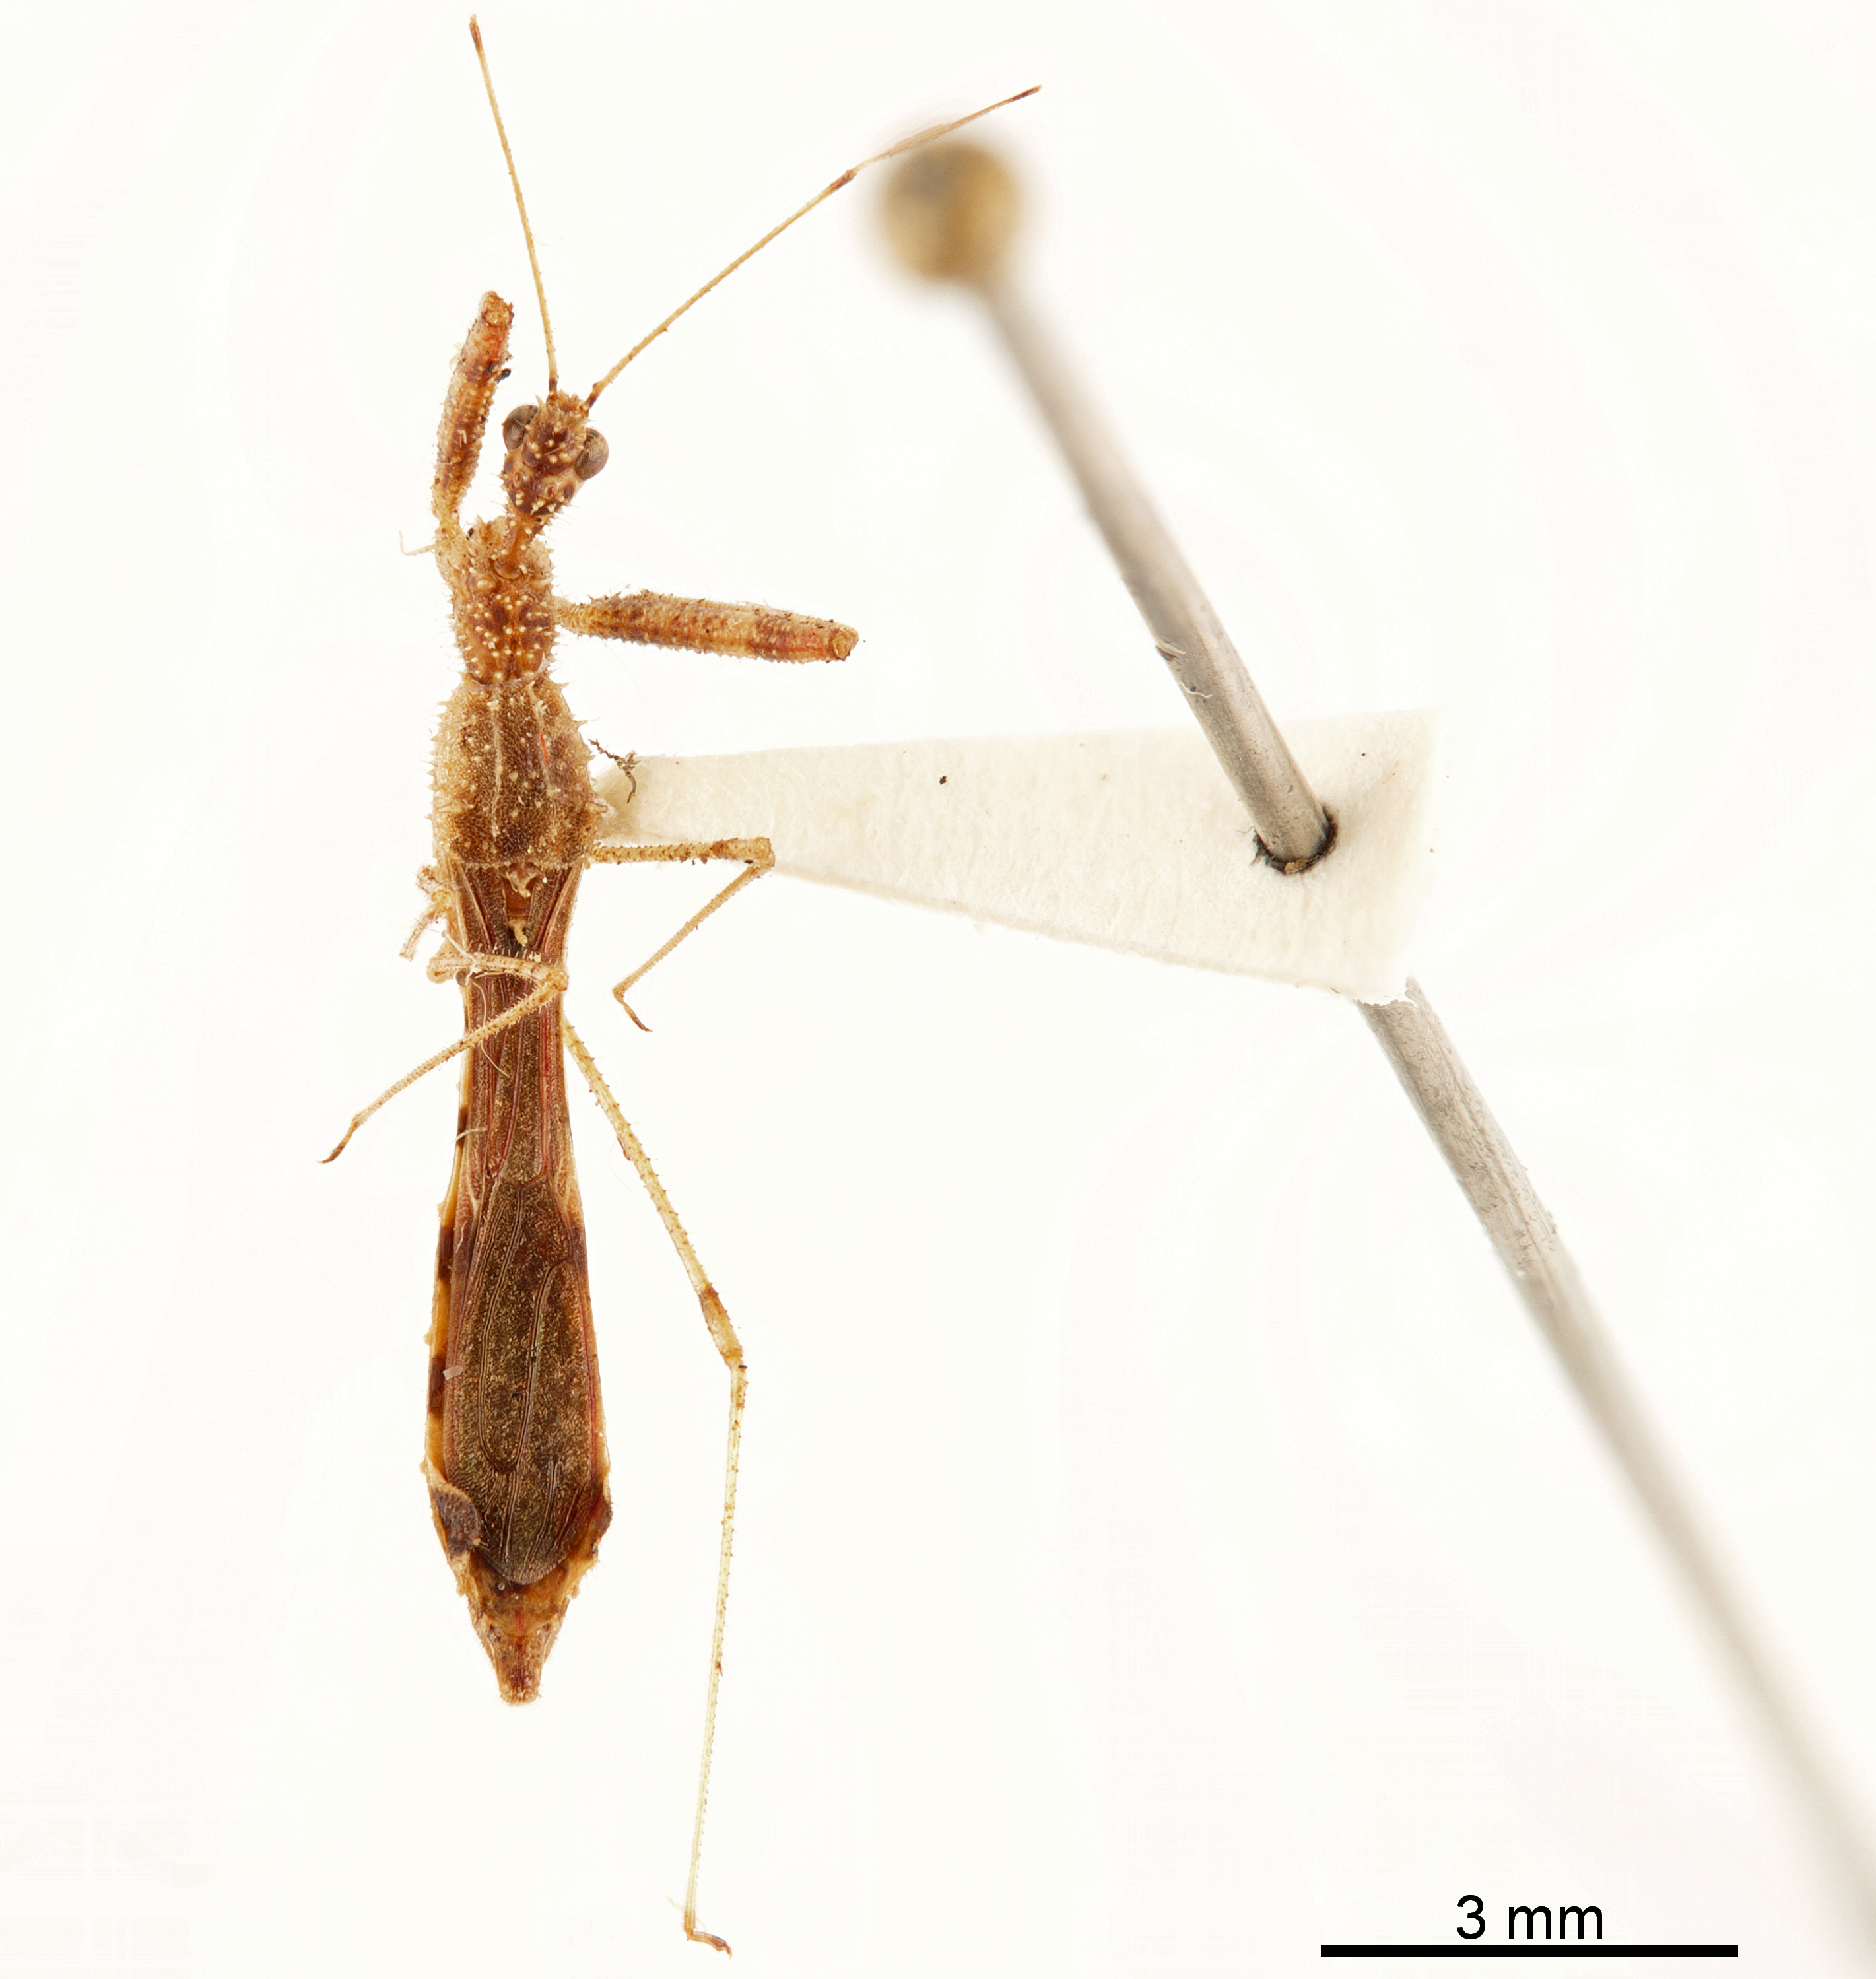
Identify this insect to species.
Bactrodes spinosulus
